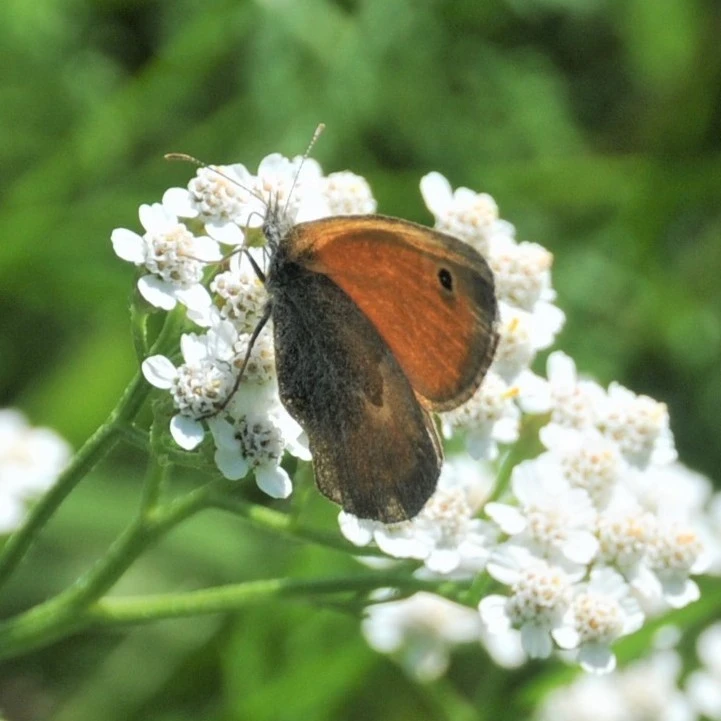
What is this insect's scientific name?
Coenonympha pamphilus
